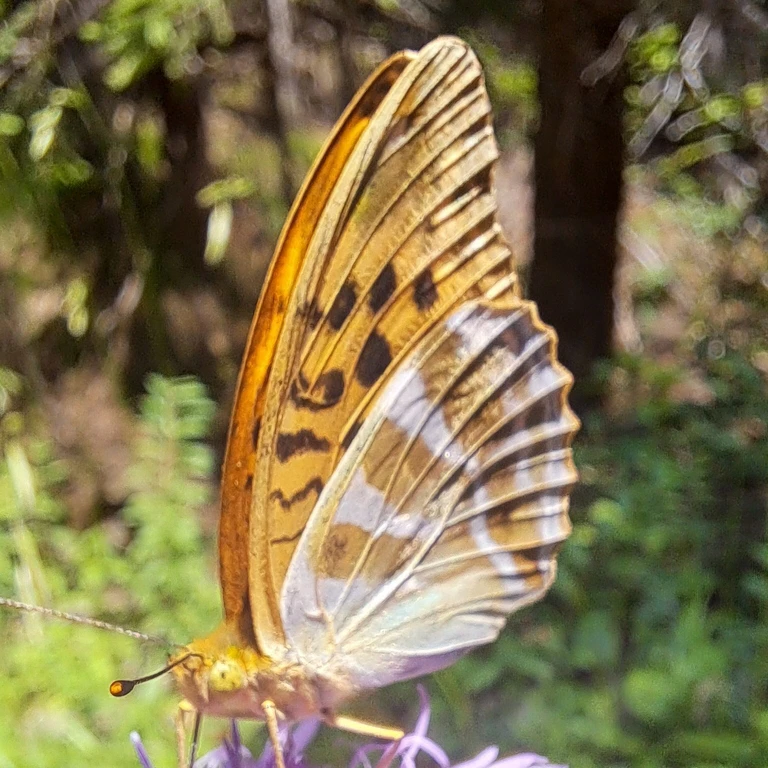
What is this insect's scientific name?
Argynnis paphia
